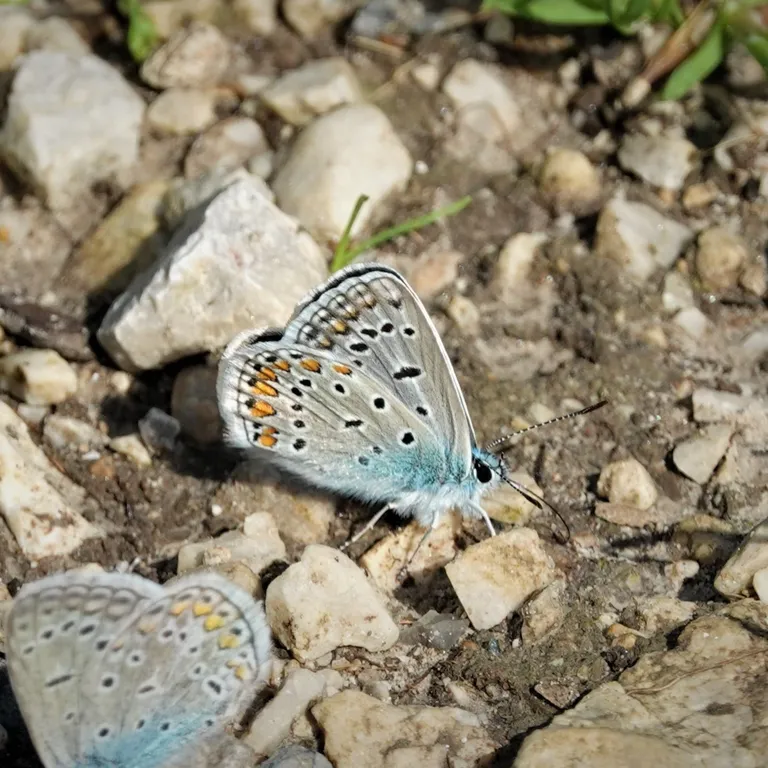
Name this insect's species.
Polyommatus icarus
